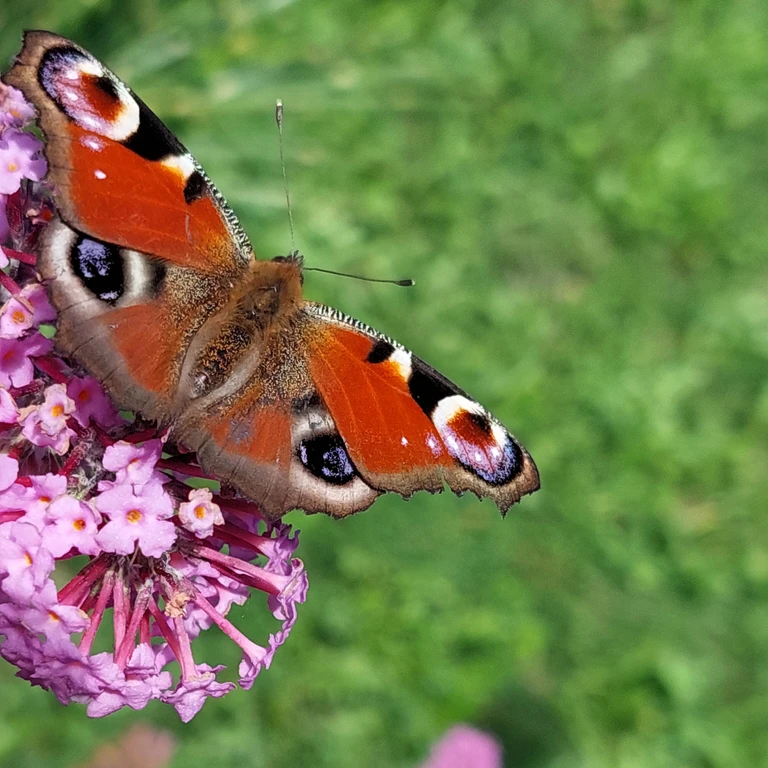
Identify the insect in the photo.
Aglais io
